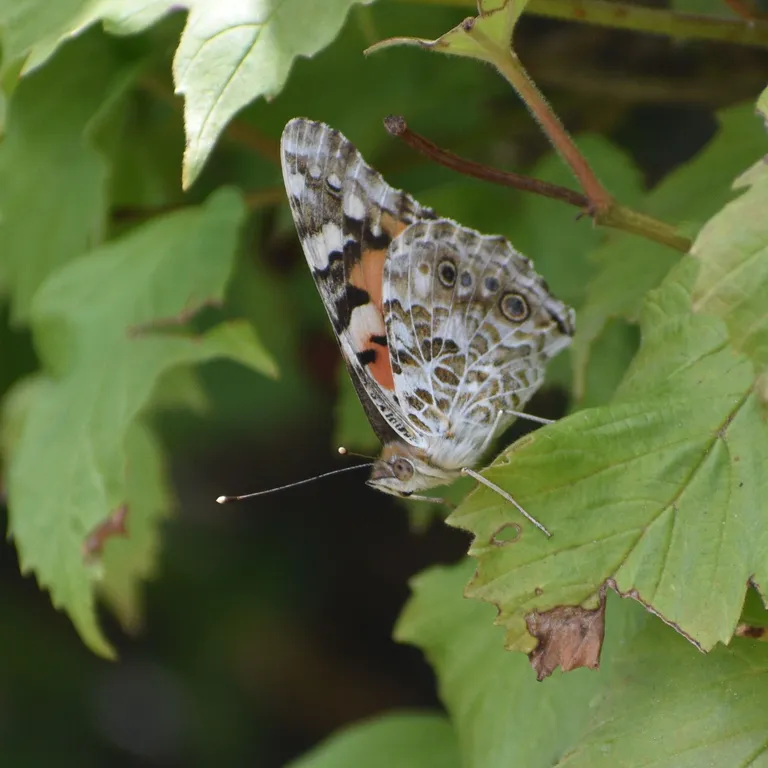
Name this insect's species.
Vanessa cardui
